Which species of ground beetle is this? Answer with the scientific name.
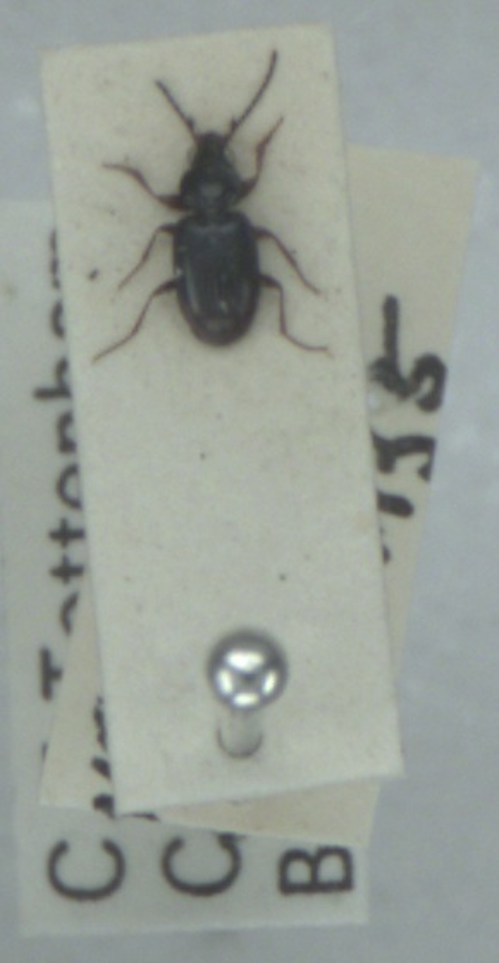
Bembidion guttula
